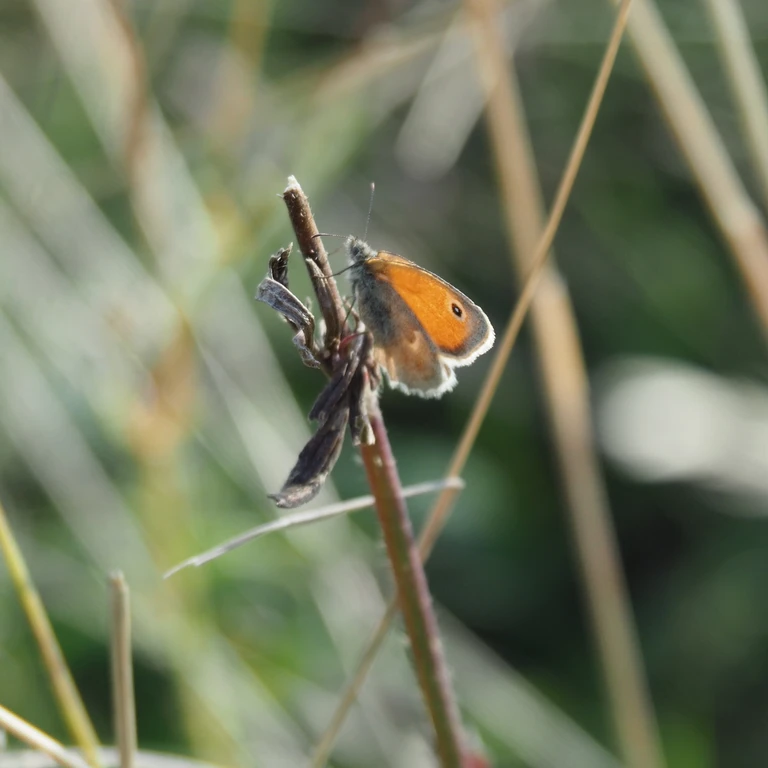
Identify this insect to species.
Coenonympha pamphilus
